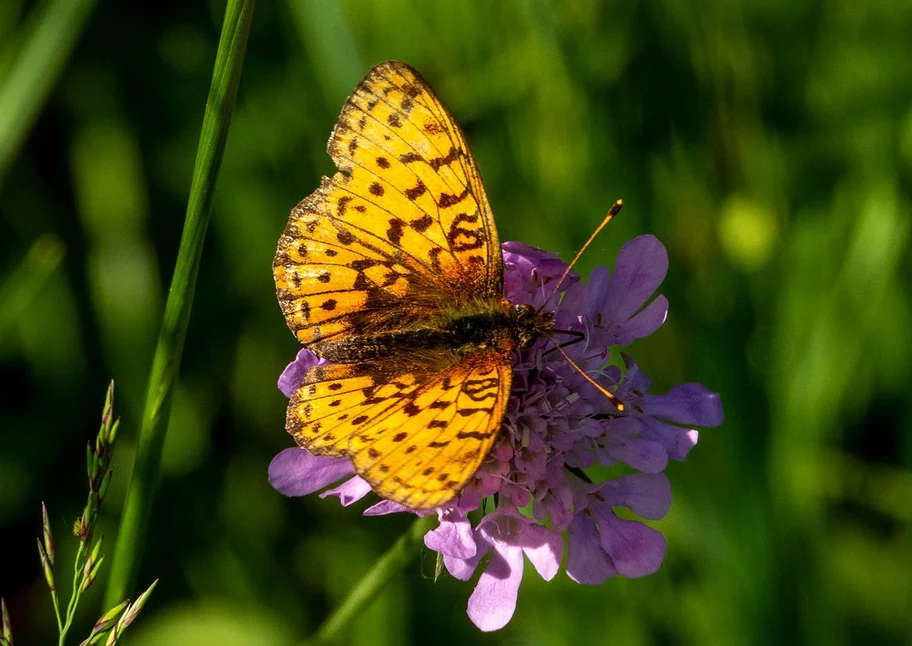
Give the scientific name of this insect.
Brenthis ino
